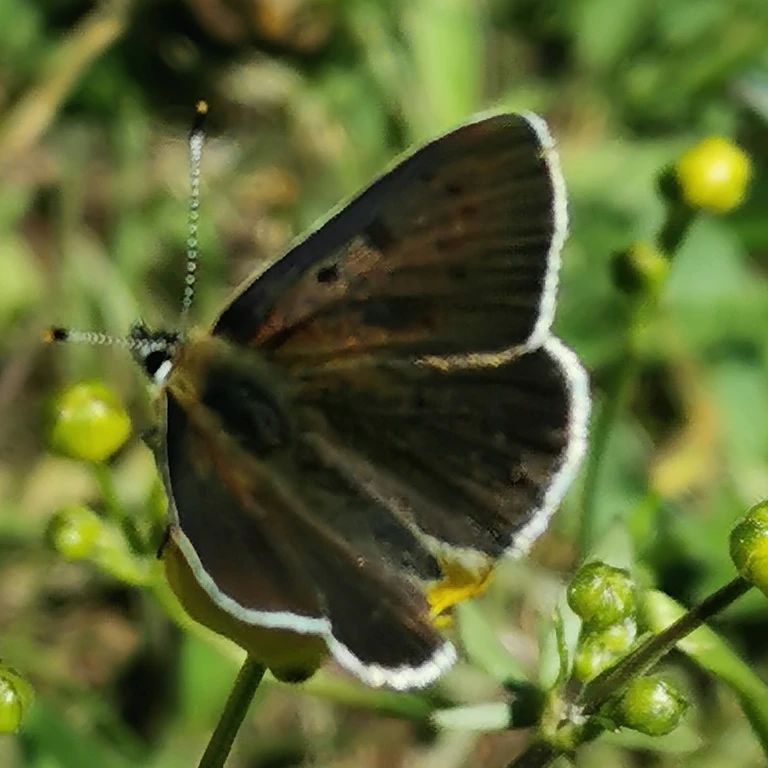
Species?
Lycaena tityrus (also Loweia tityrus)
